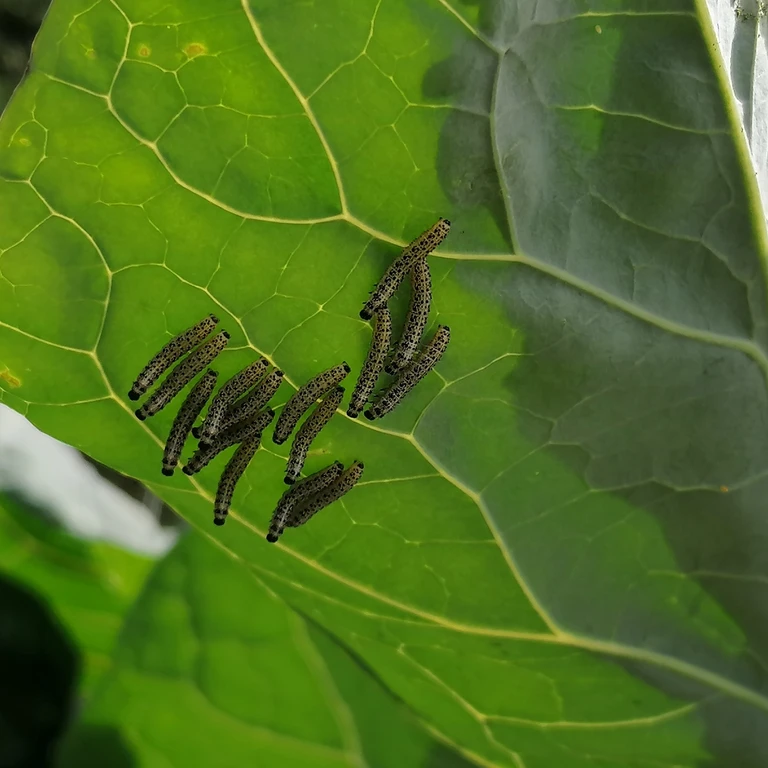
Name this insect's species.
Pieris brassicae
